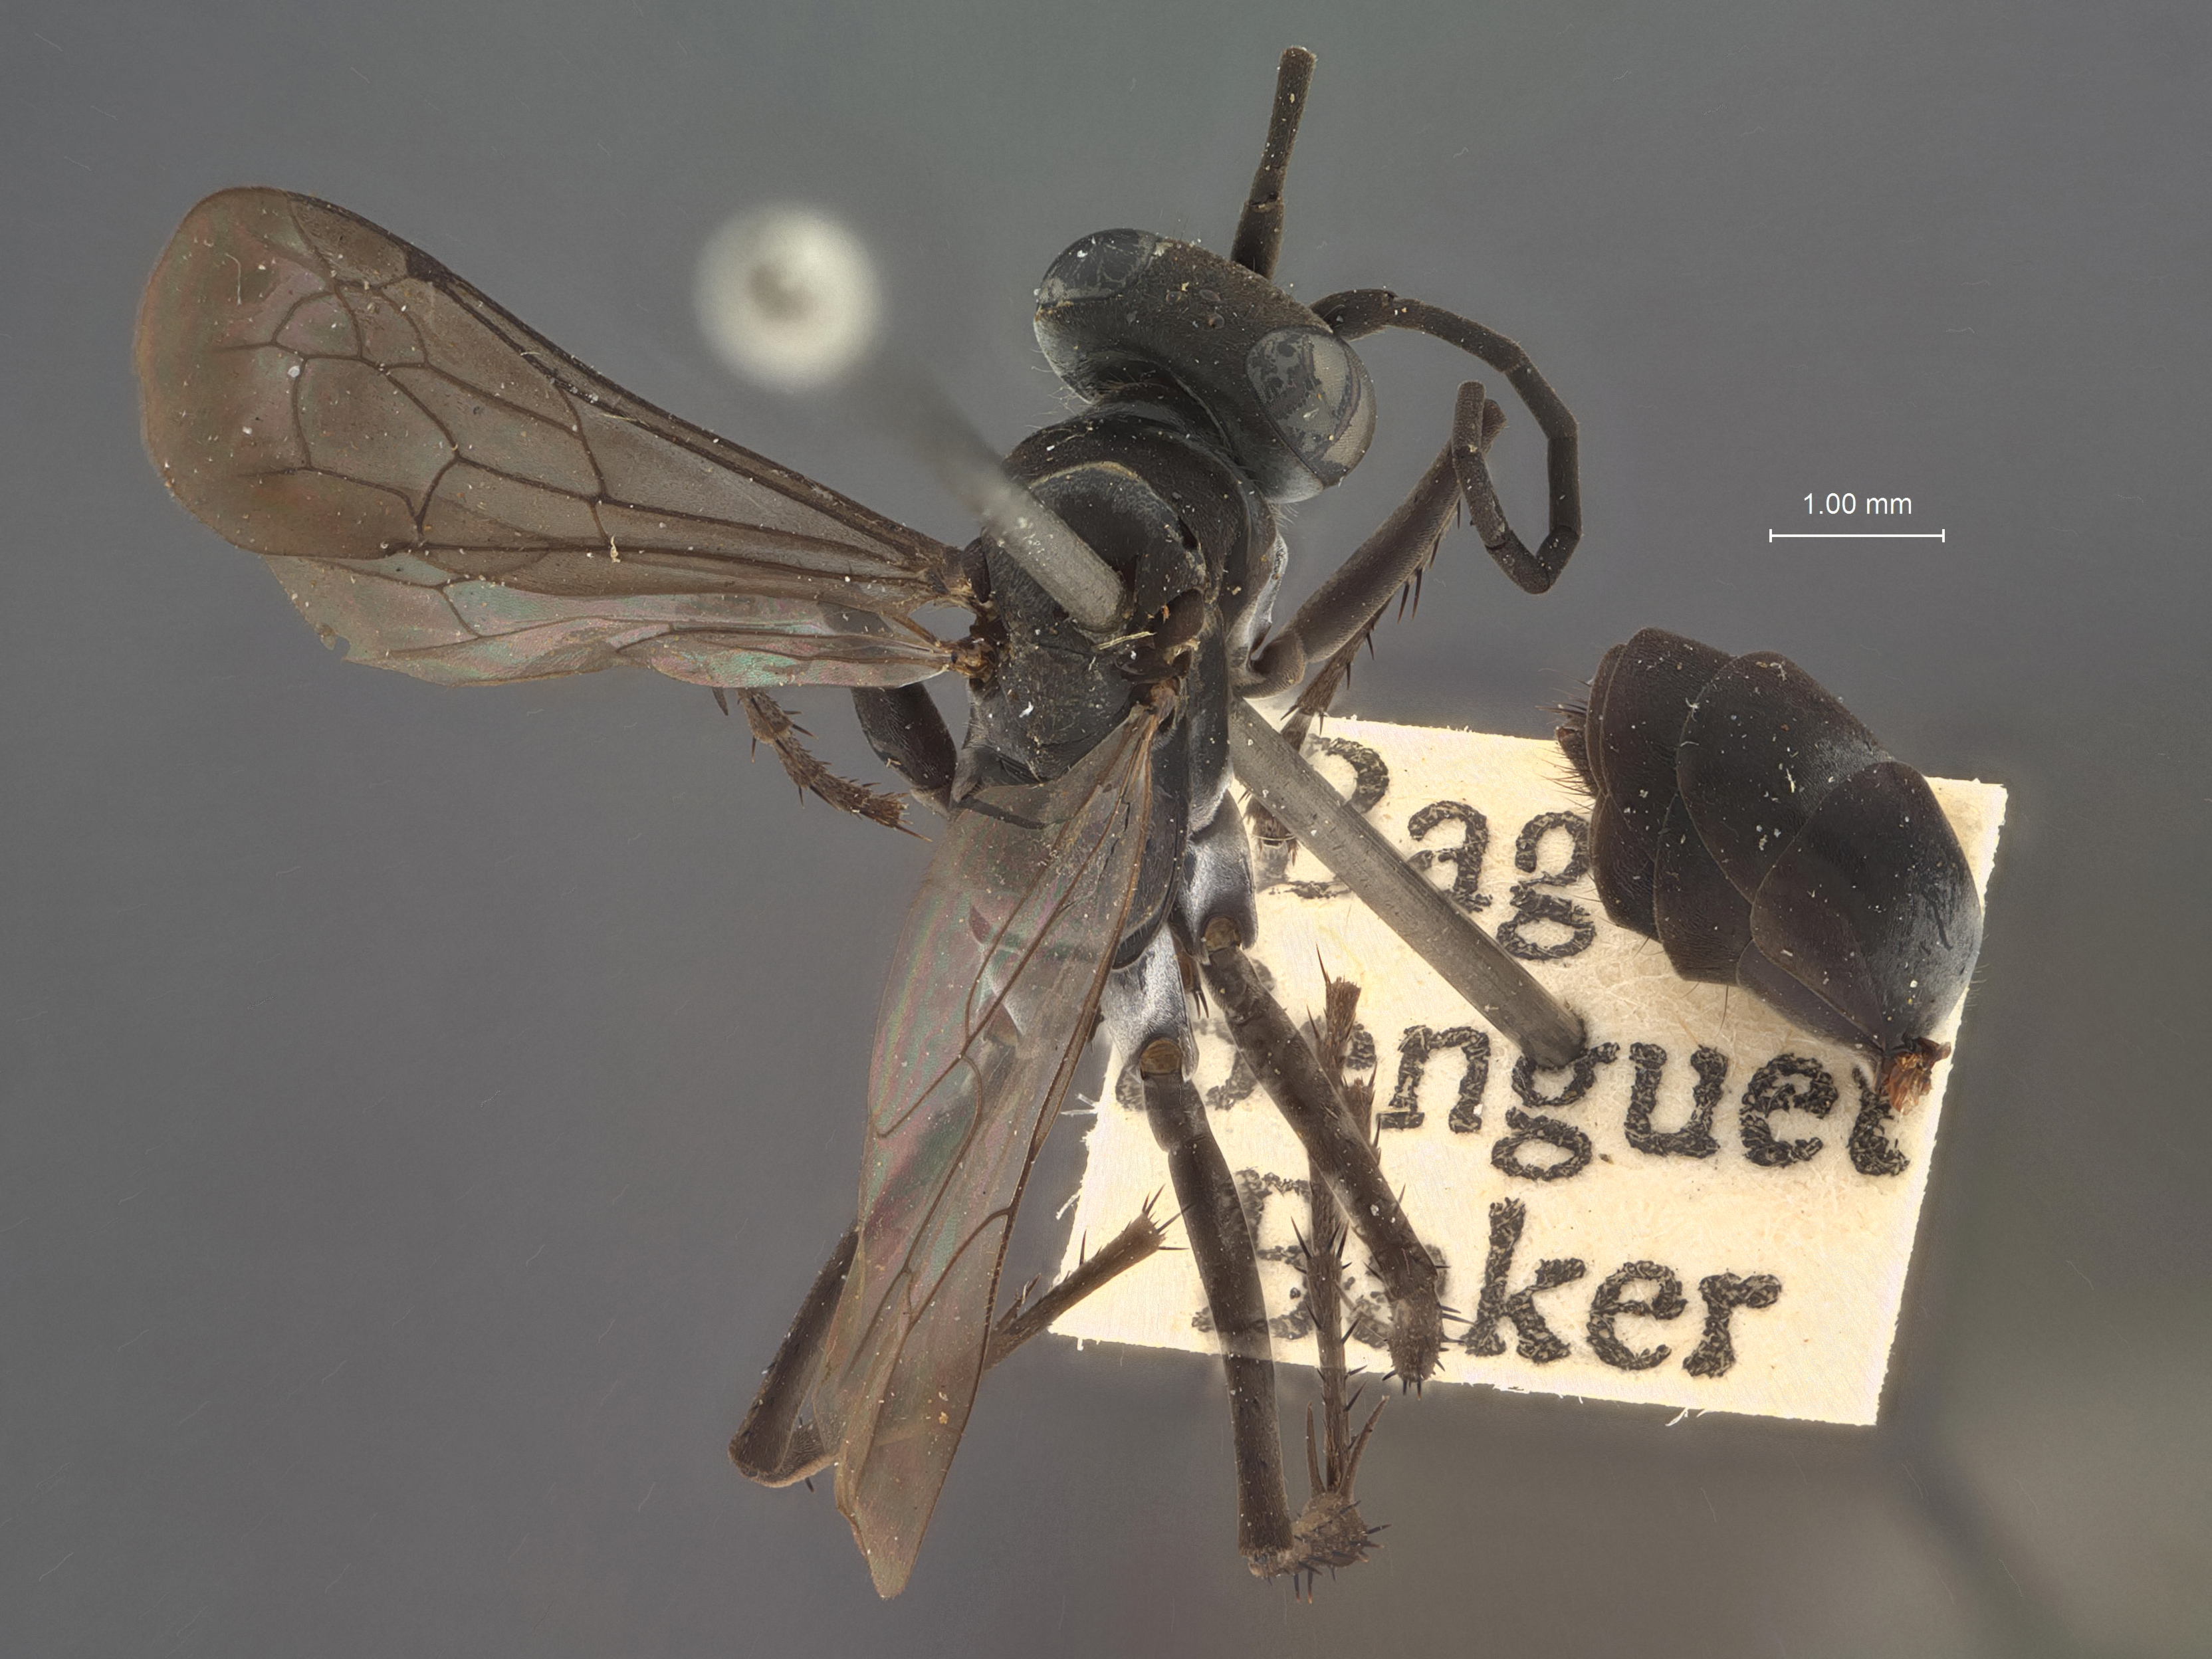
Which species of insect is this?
Pompilinus nigritos
